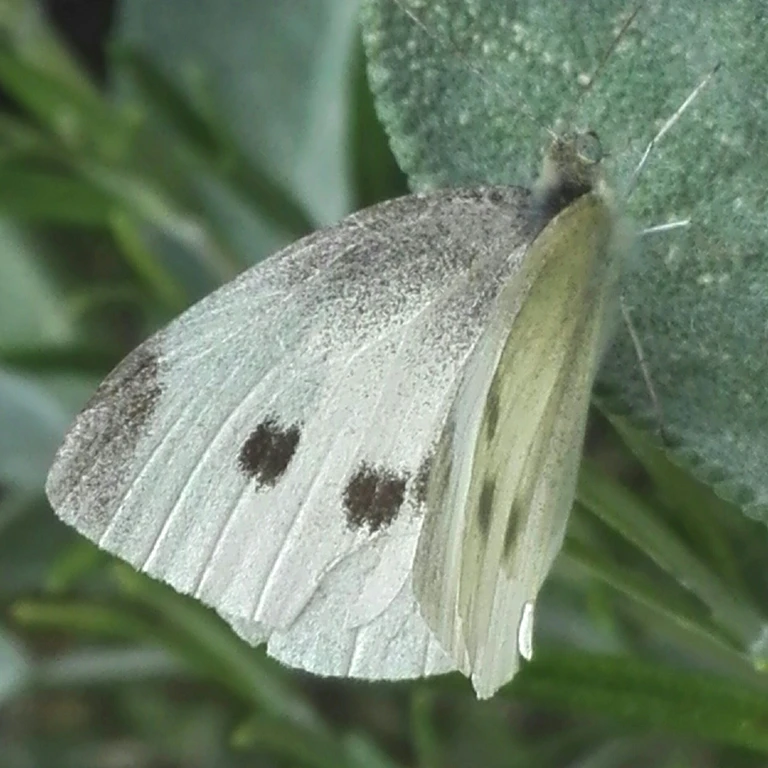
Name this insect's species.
Pieris rapae
